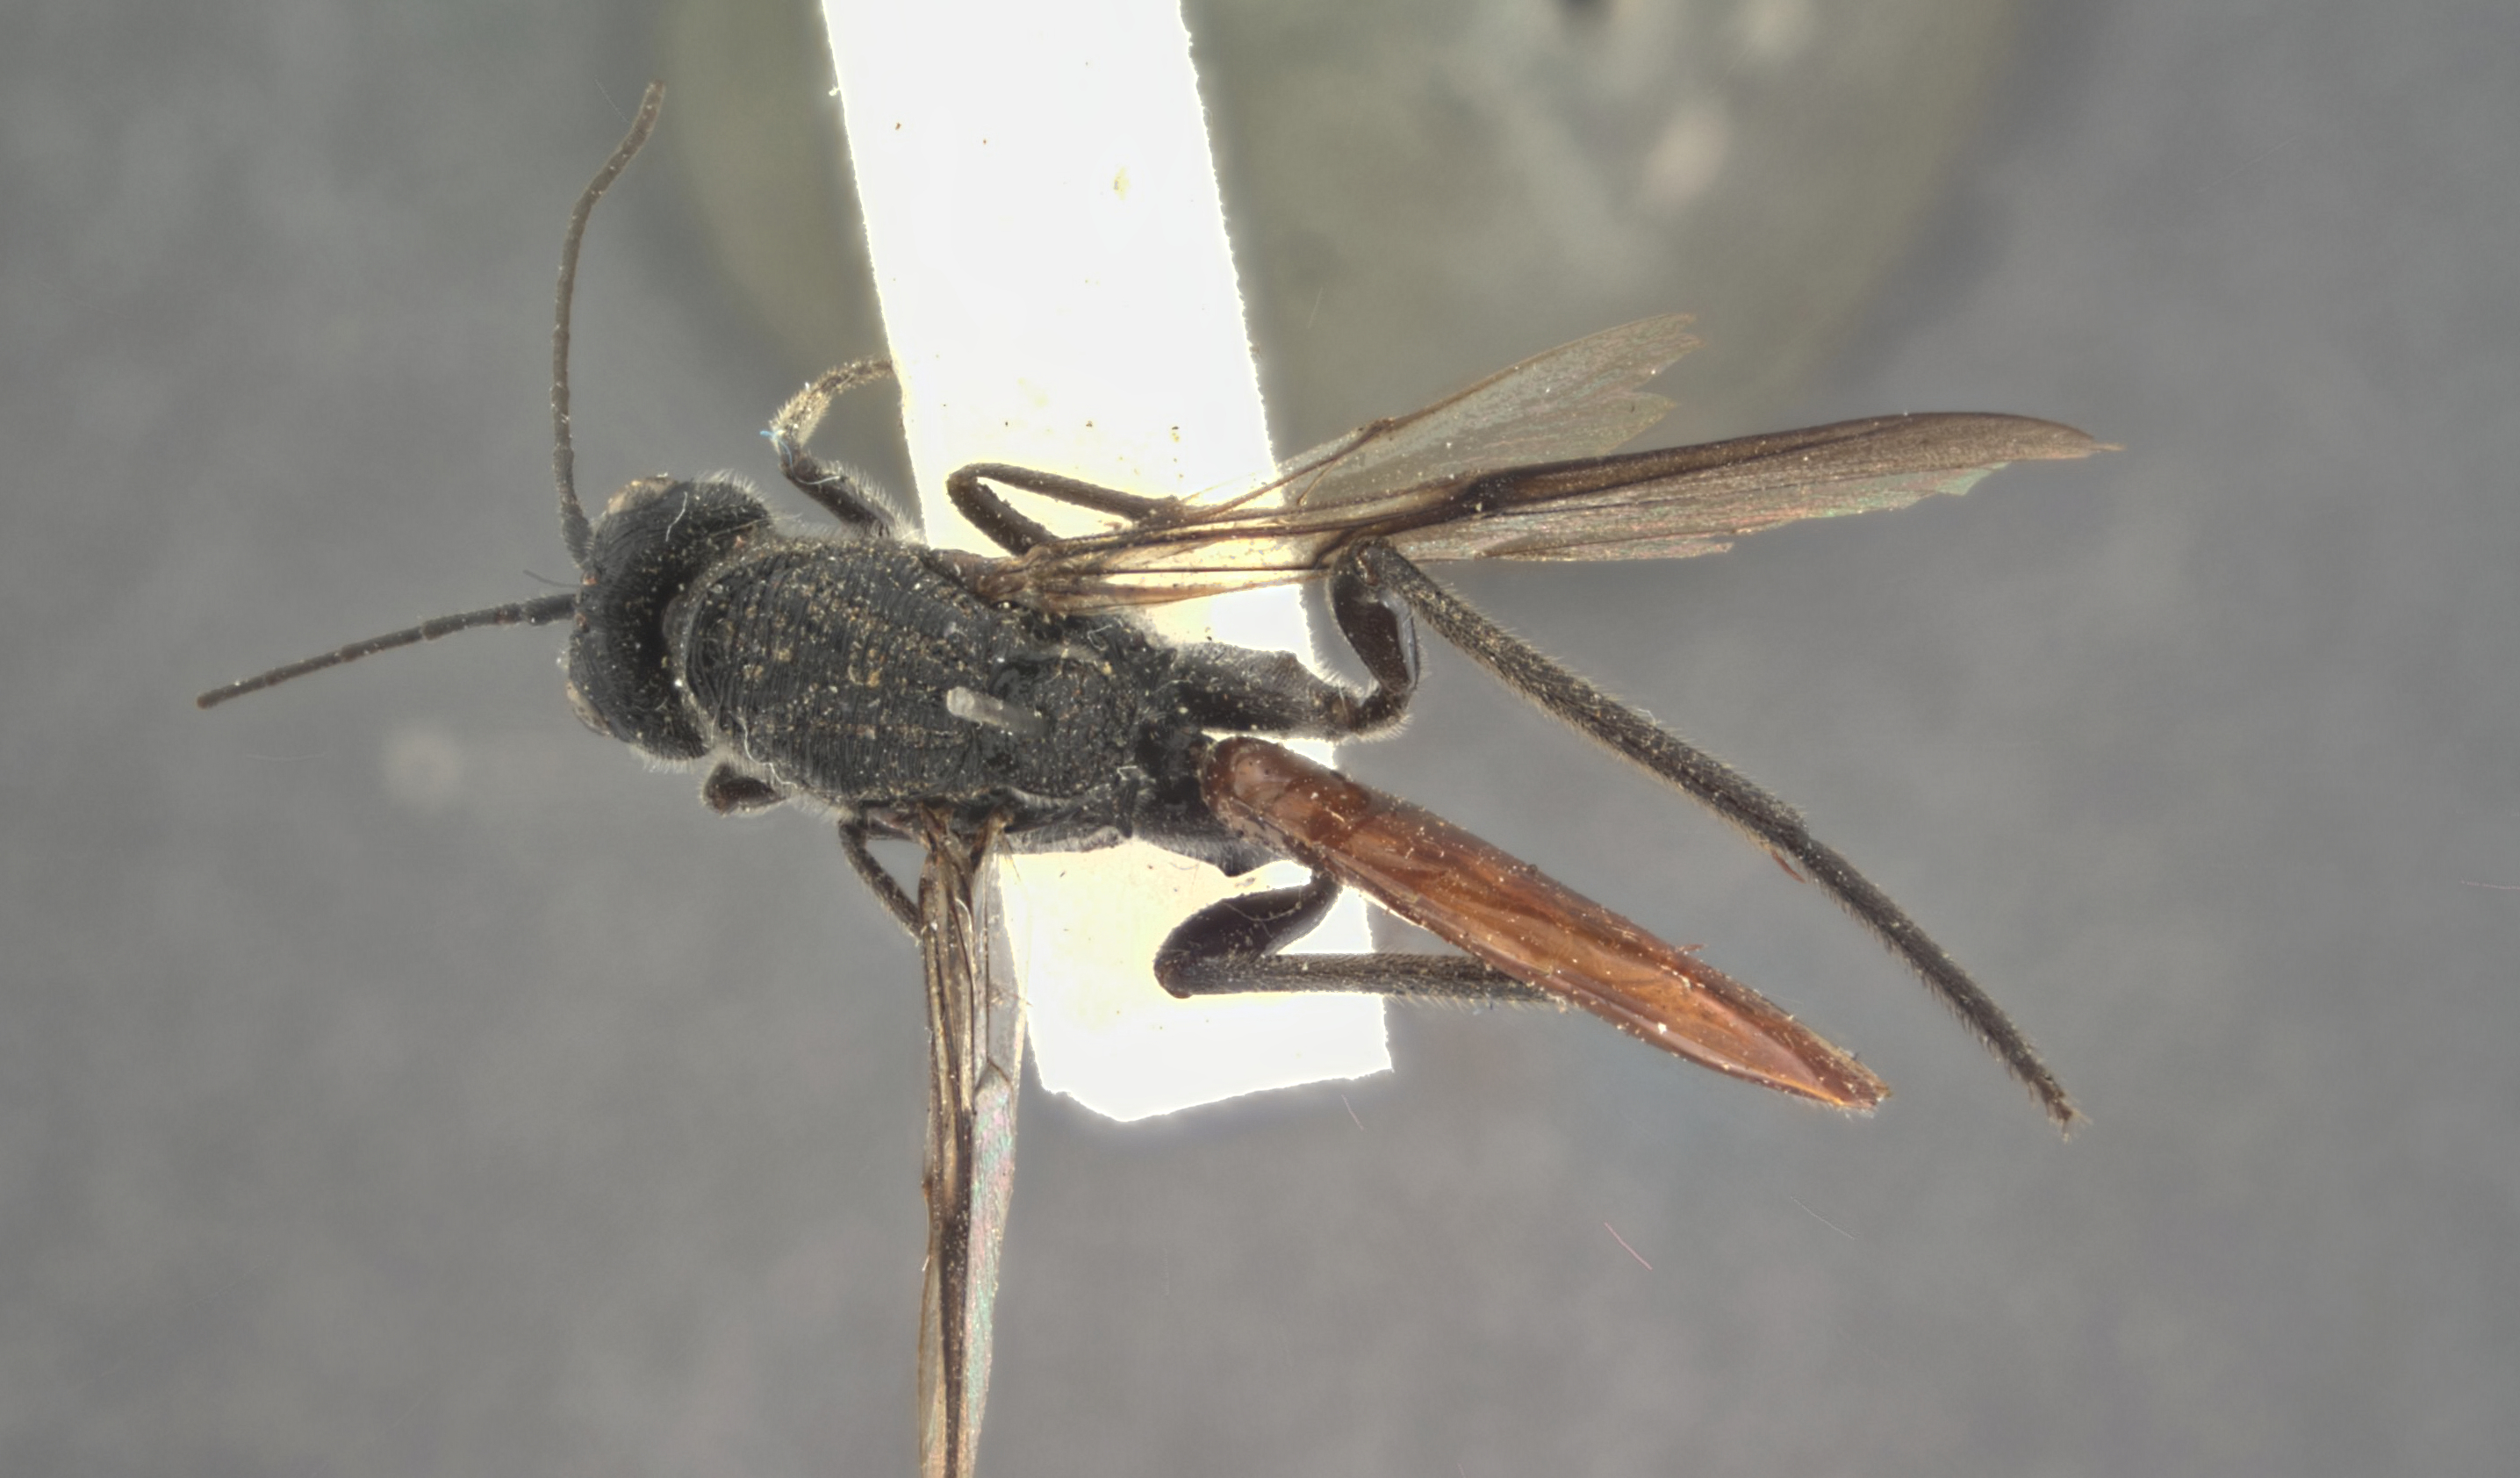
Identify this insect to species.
Ibalia arizonica
